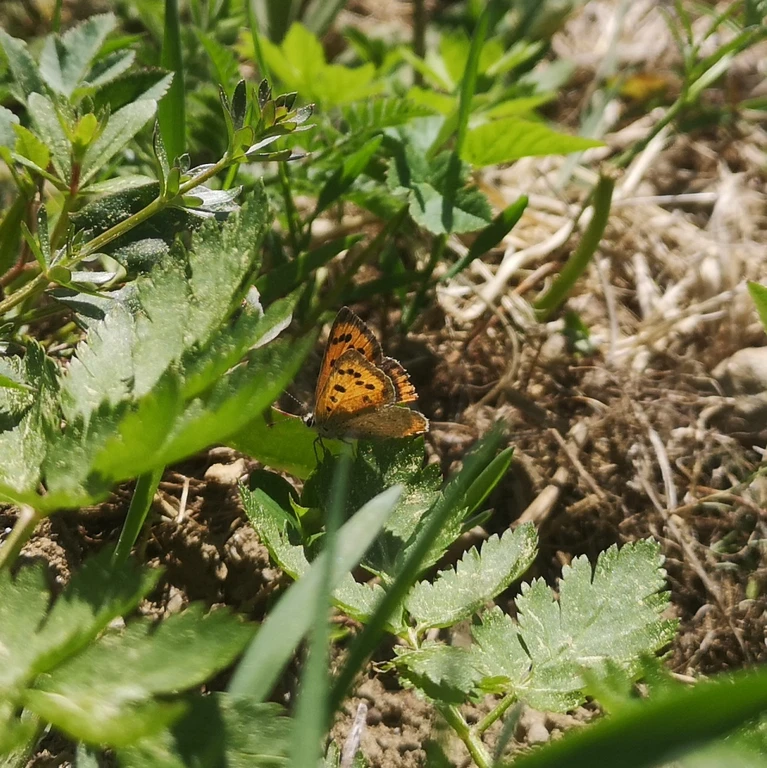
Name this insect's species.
Lycaena phlaeas
